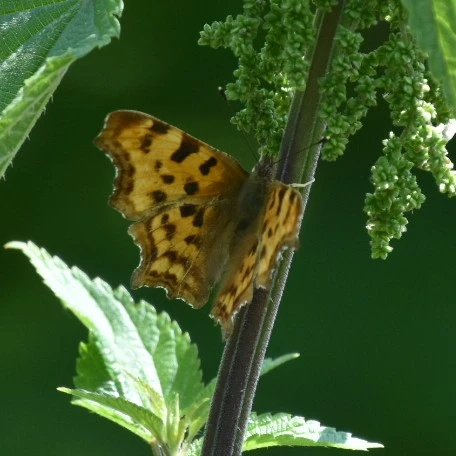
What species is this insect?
Polygonia c-album
